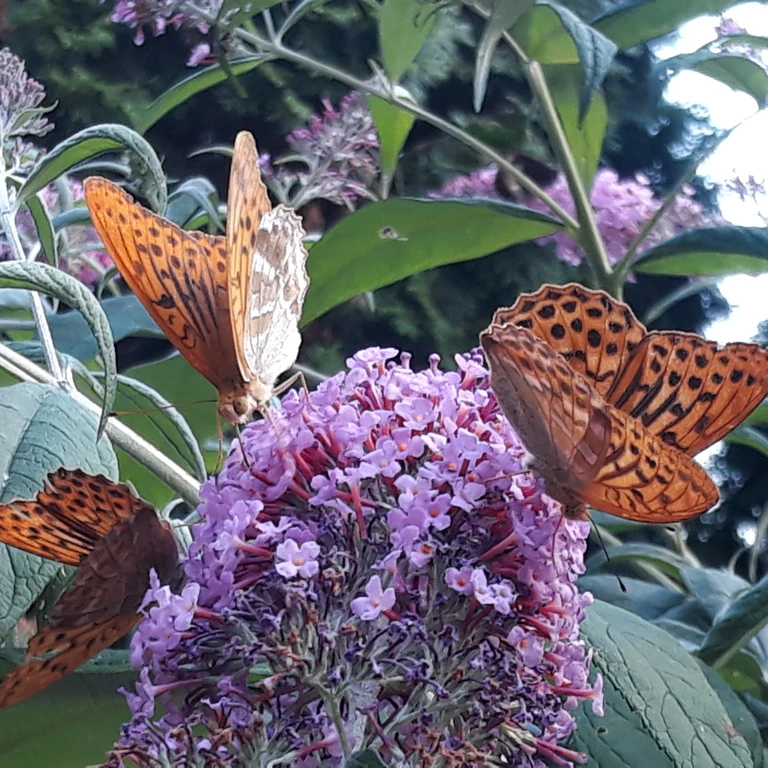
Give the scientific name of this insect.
Argynnis paphia
